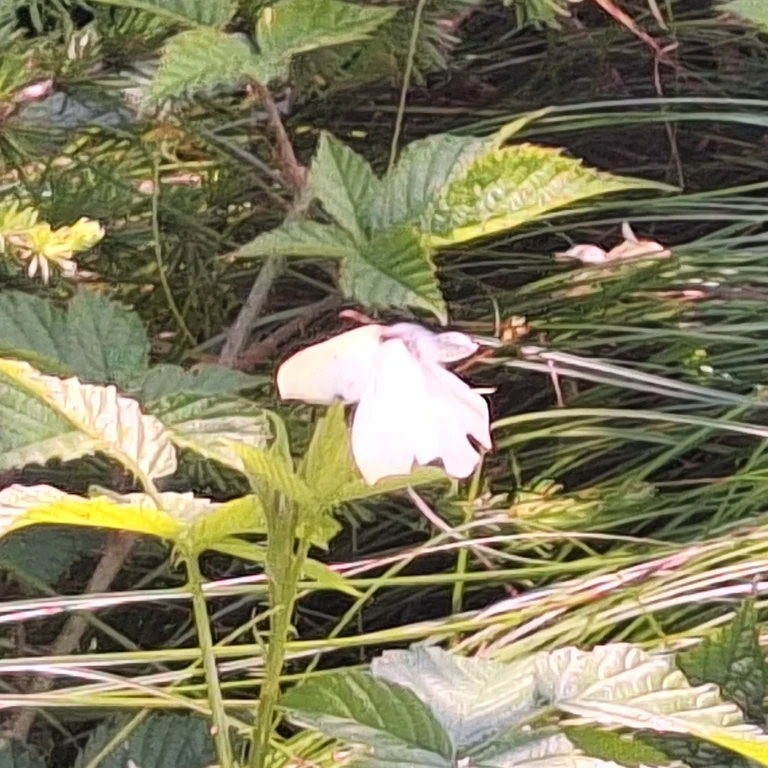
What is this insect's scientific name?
Gonepteryx rhamni
